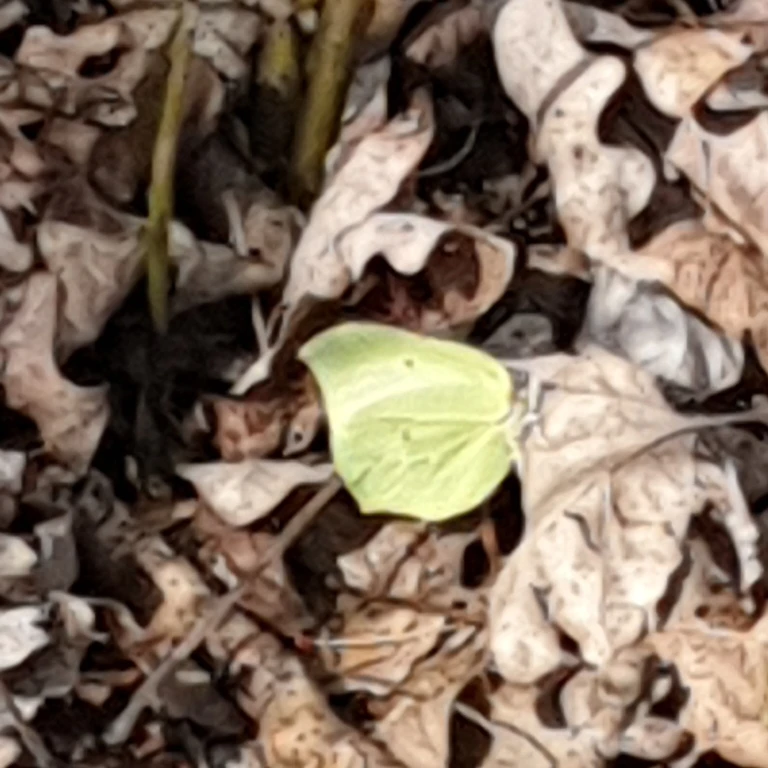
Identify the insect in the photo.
Gonepteryx rhamni
